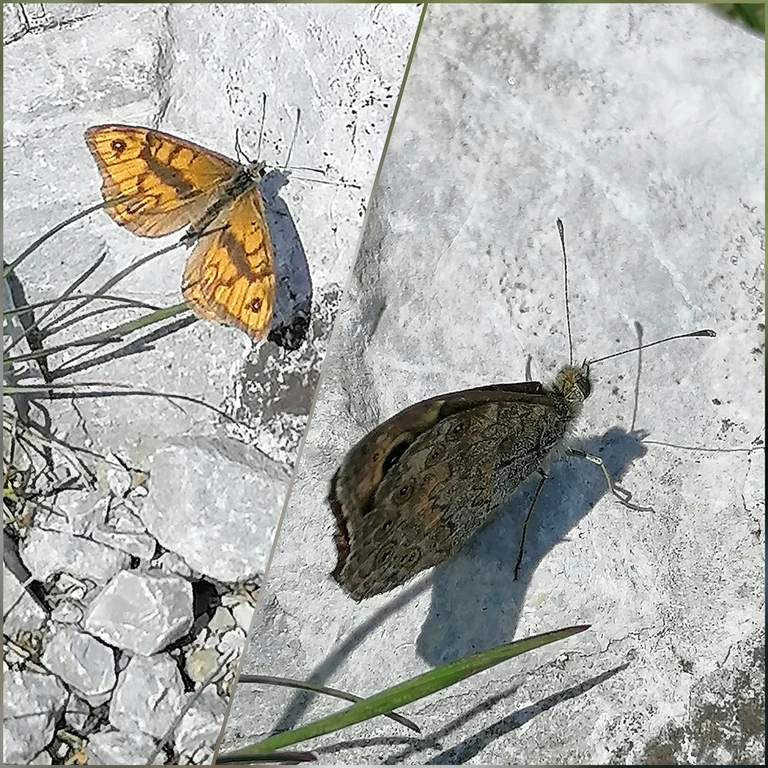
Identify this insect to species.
Lasiommata megera (also Pararge megera)
